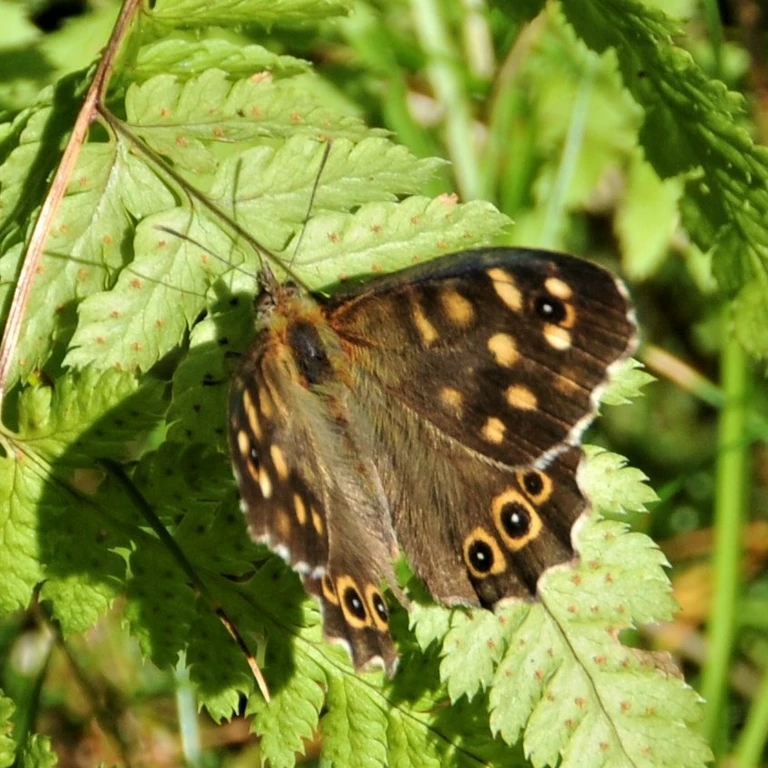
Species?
Pararge aegeria
